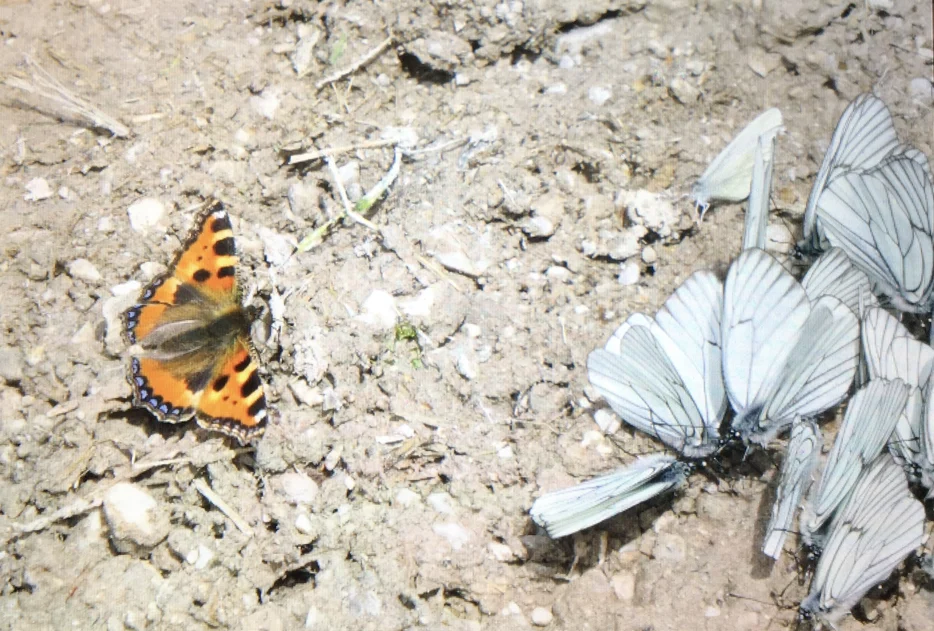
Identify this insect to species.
Aporia crataegi
